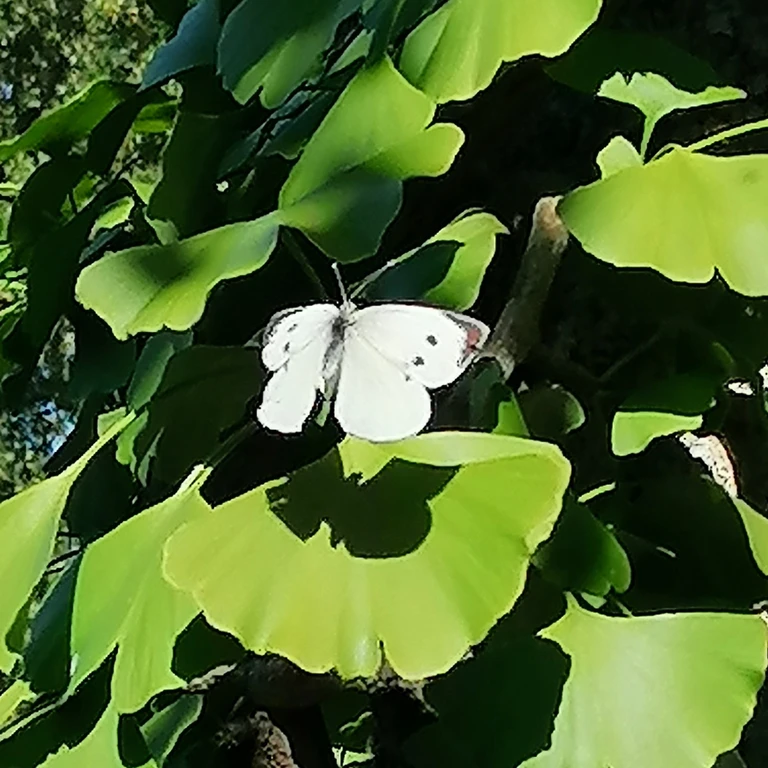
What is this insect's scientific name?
Pieris brassicae
